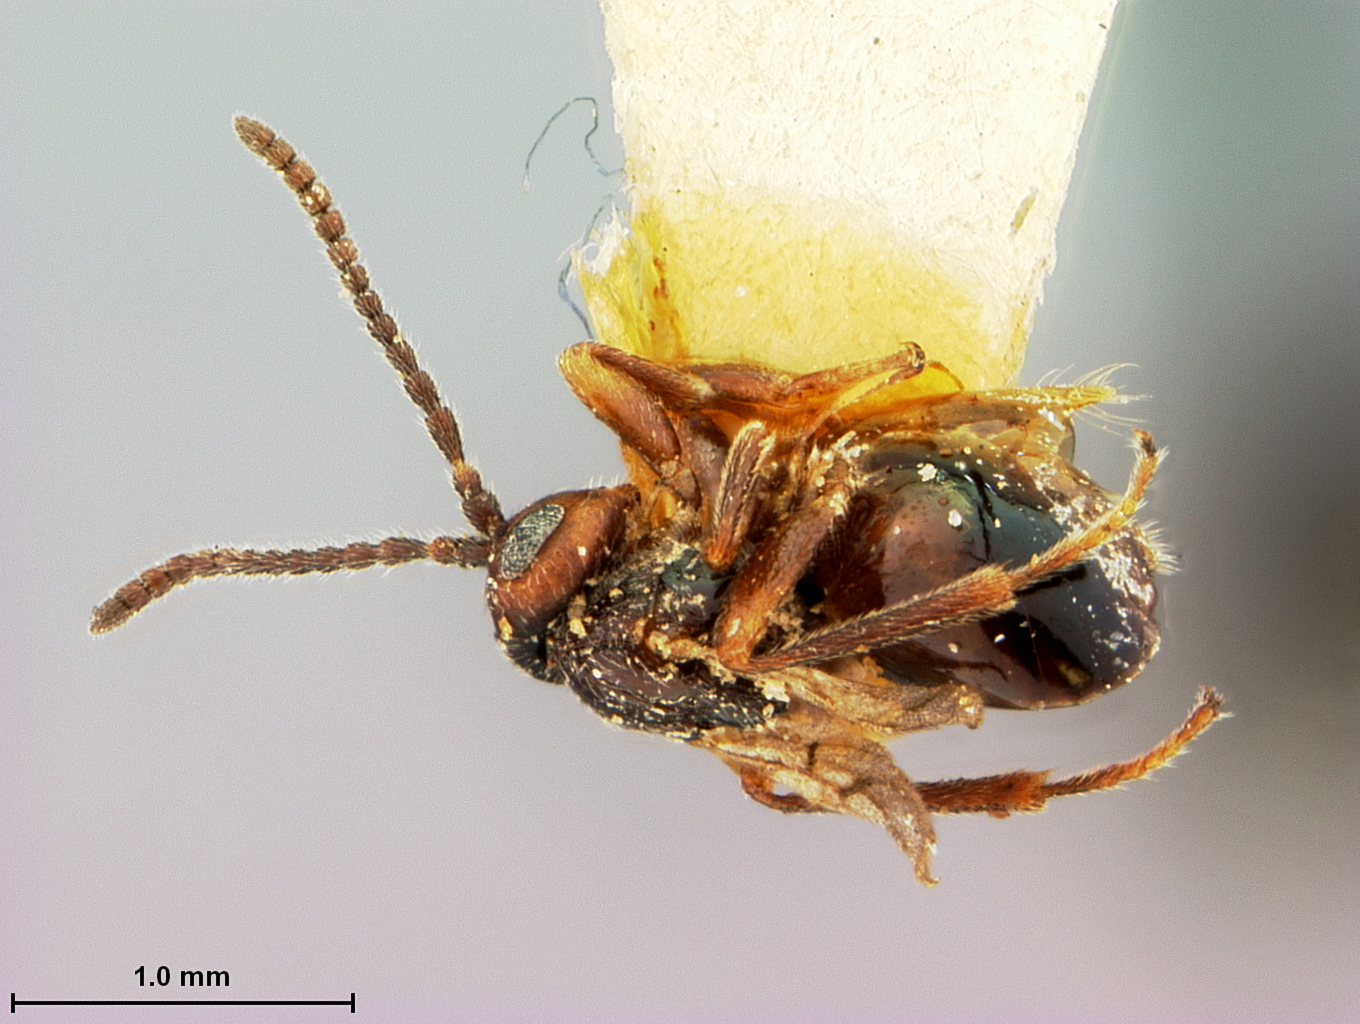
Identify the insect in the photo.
Xanthoteras mediocre
